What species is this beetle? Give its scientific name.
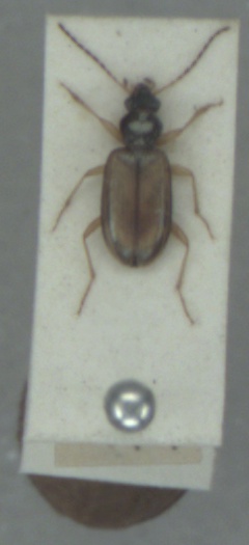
Bembidion testaceum
